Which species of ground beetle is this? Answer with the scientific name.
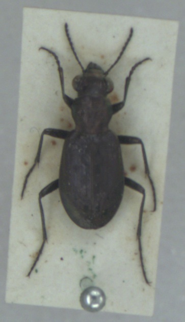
Elaphrus lapponicus
